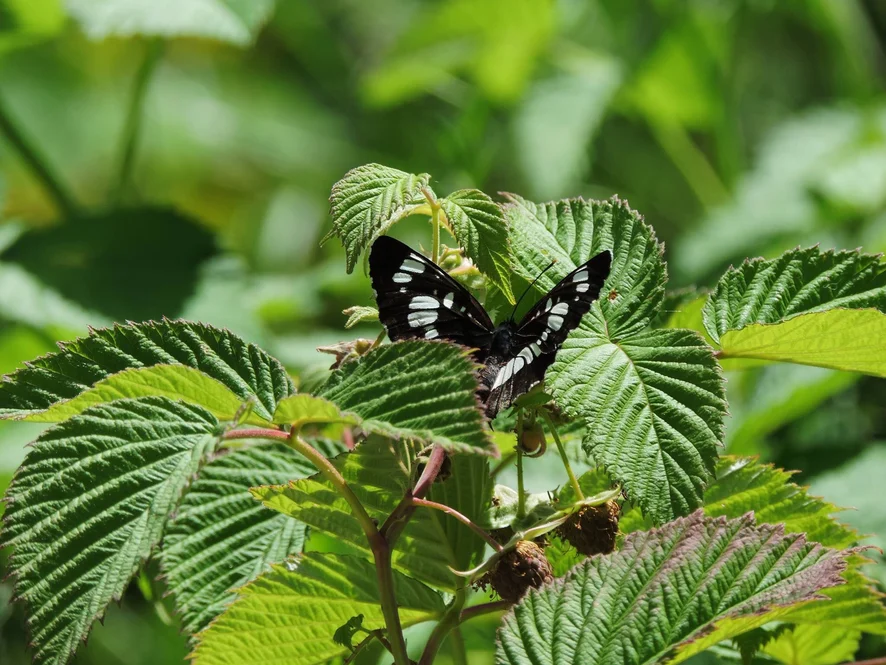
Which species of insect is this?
Neptis rivularis
